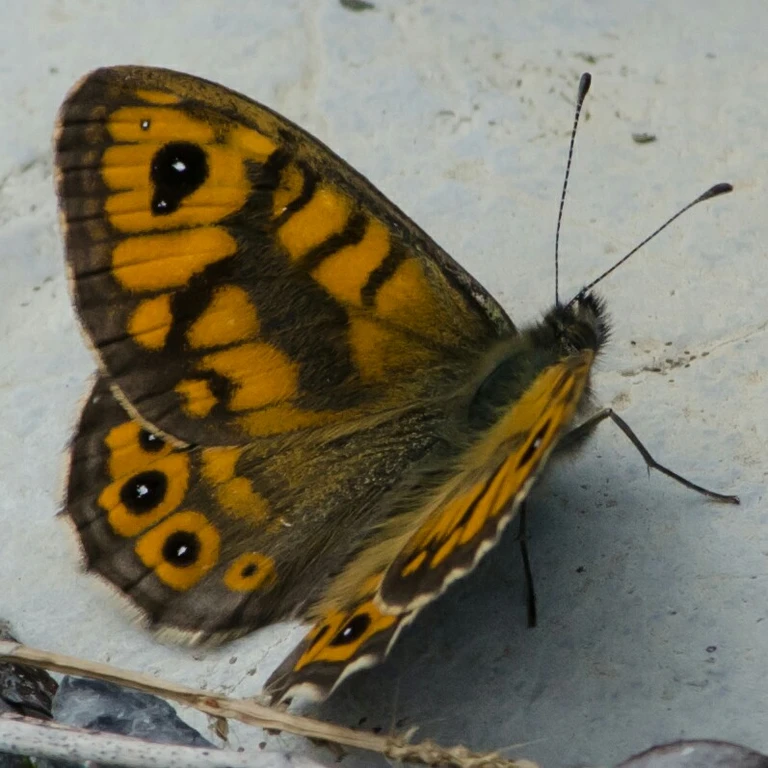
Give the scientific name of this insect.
Lasiommata megera (also Pararge megera)
